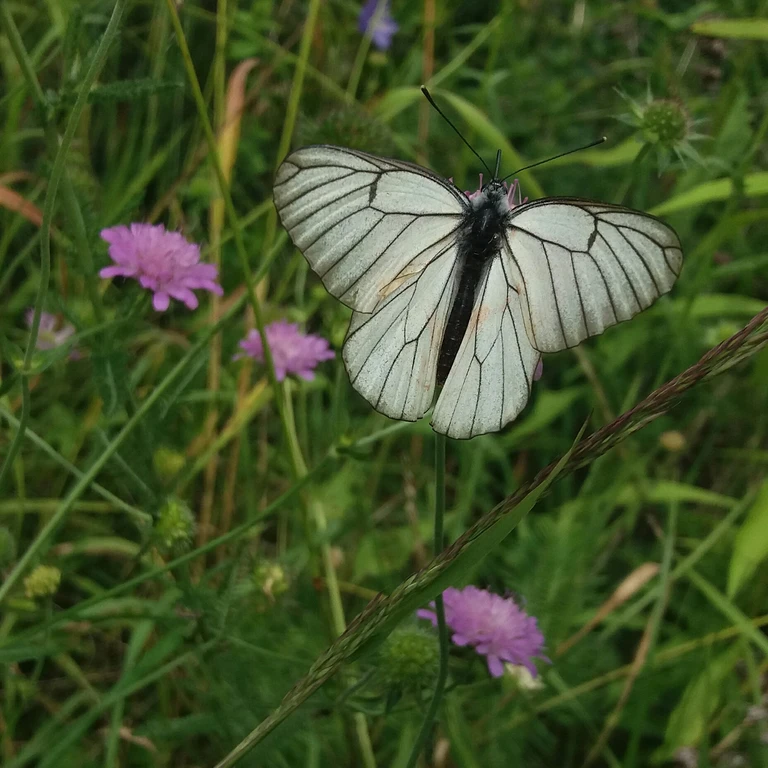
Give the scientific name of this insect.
Aporia crataegi
